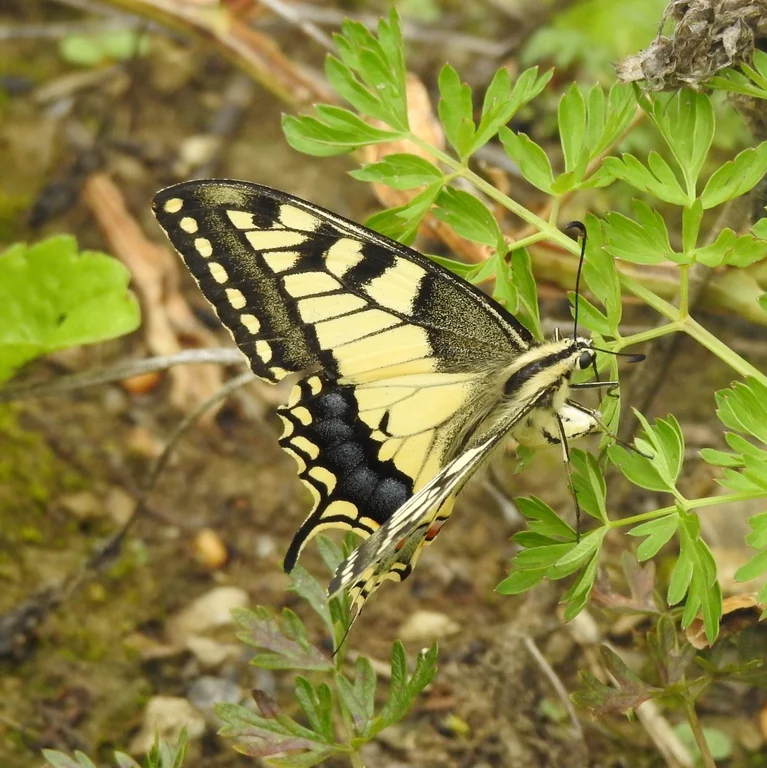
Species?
Papilio machaon
